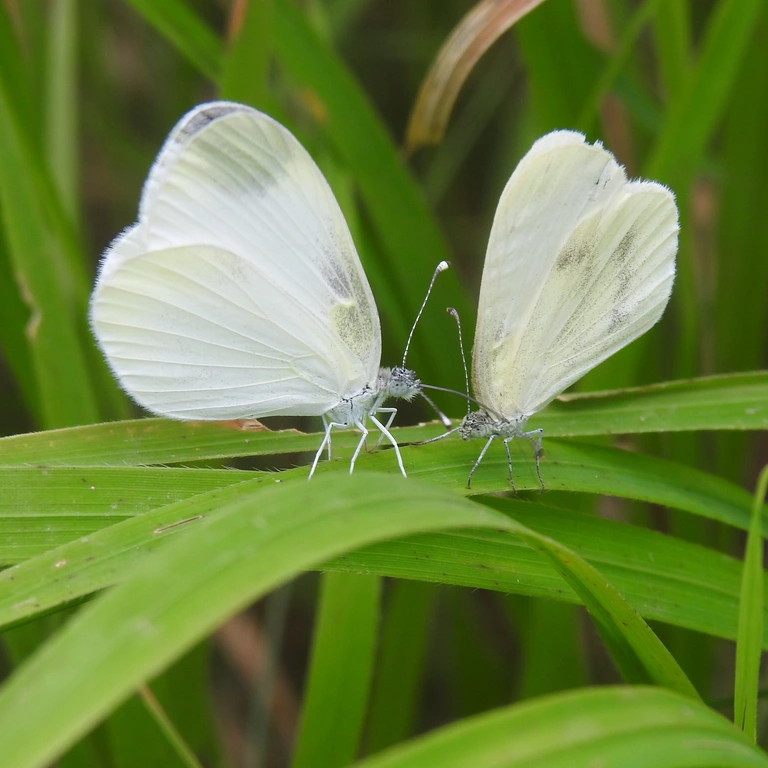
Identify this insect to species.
Leptidea sinapis/juvernica
